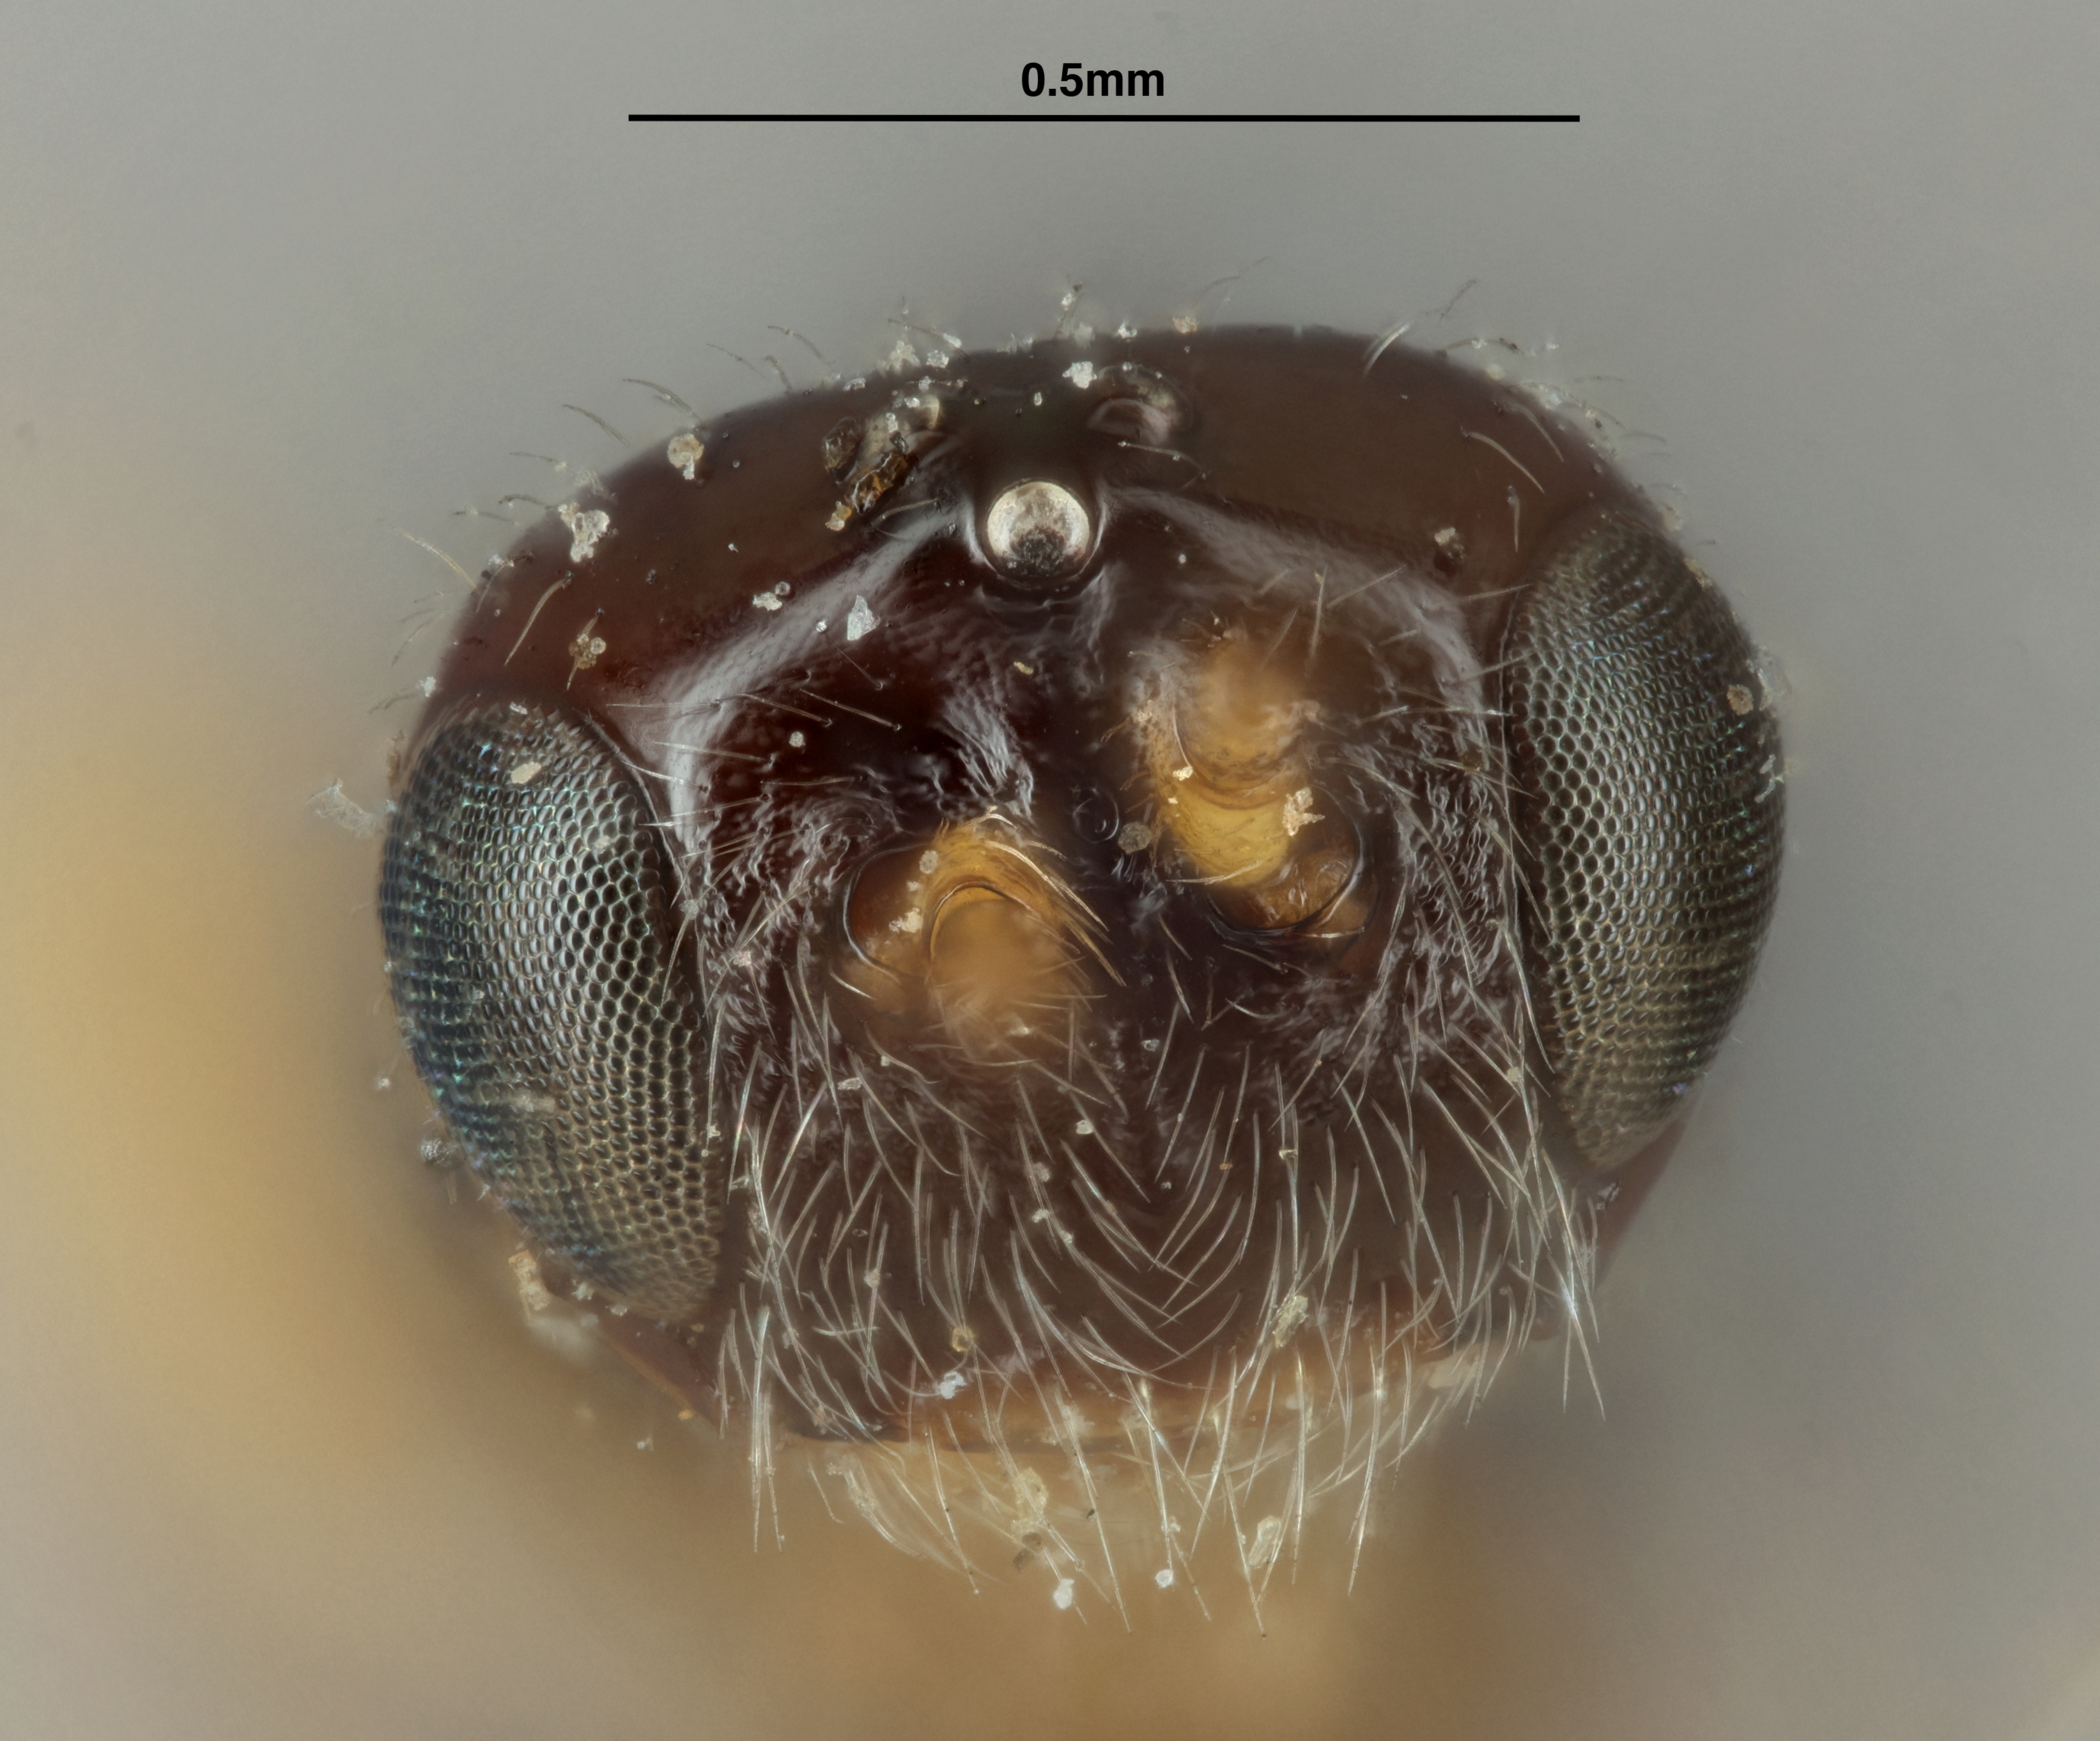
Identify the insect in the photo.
Opius utahensis
